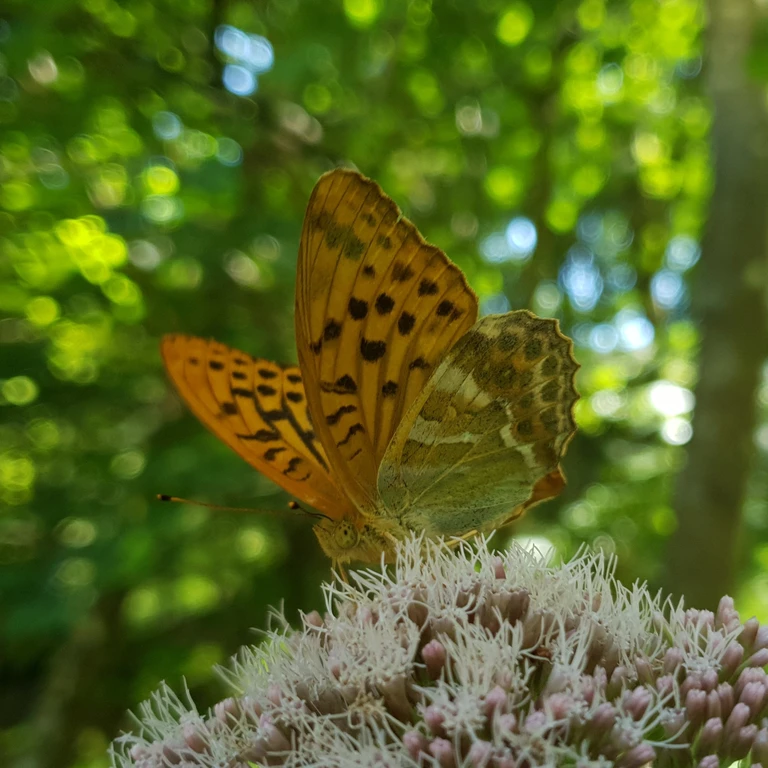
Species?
Argynnis paphia
